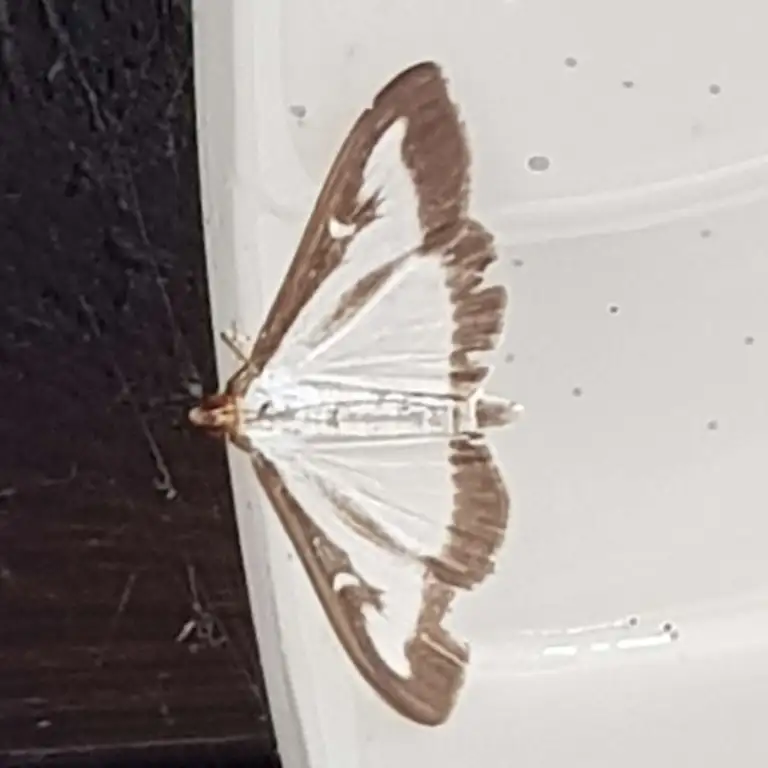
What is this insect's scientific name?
Cydalima perspectalis
